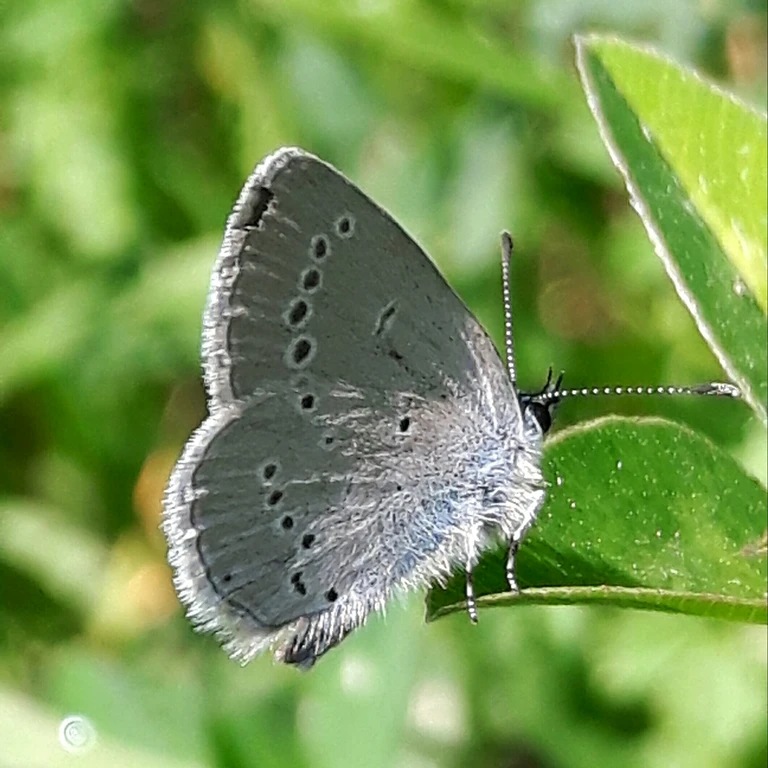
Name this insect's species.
Cupido minimus
